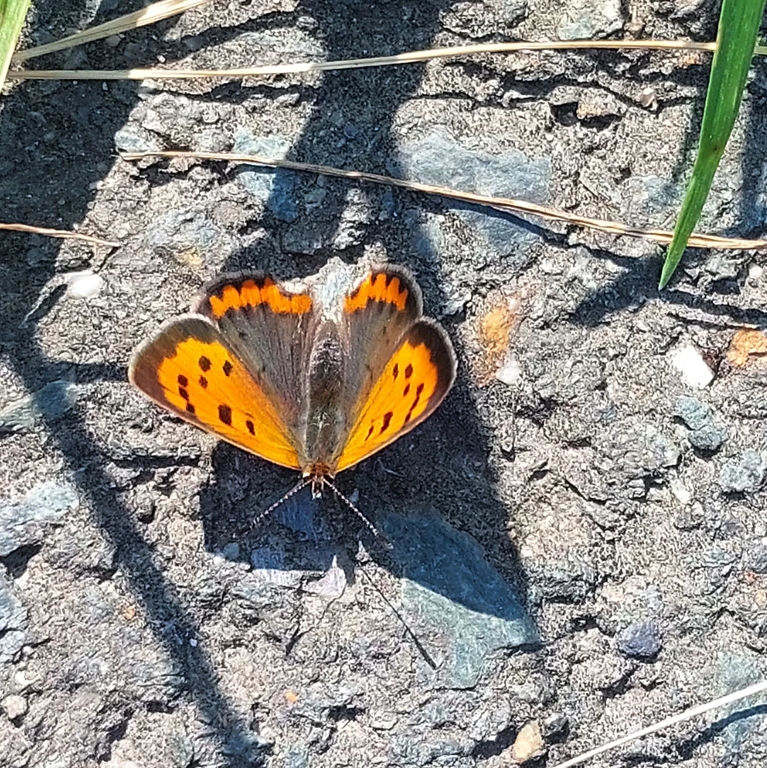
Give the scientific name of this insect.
Lycaena phlaeas
